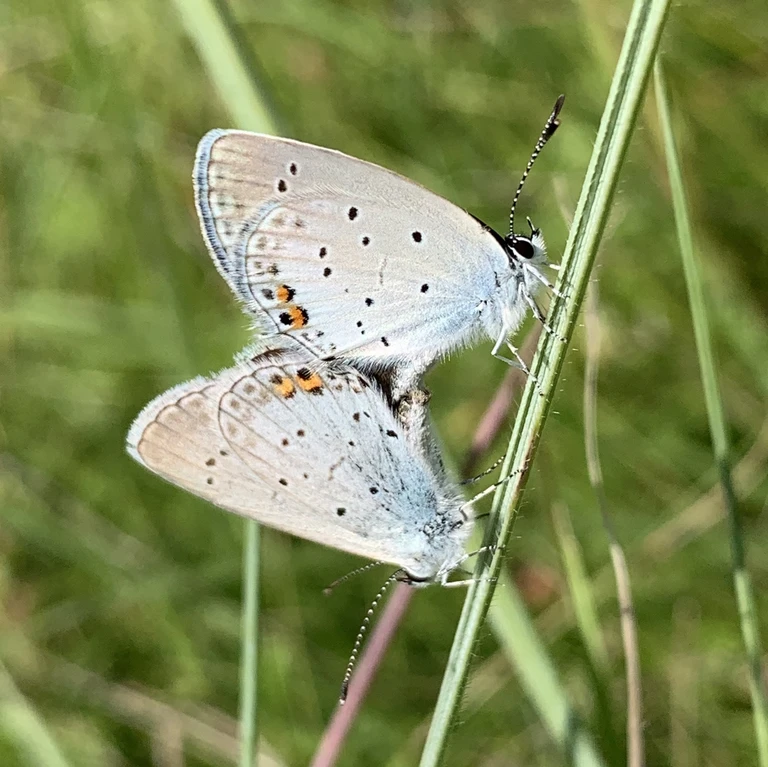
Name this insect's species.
Cupido argiades (also Elkalyce argiades)
